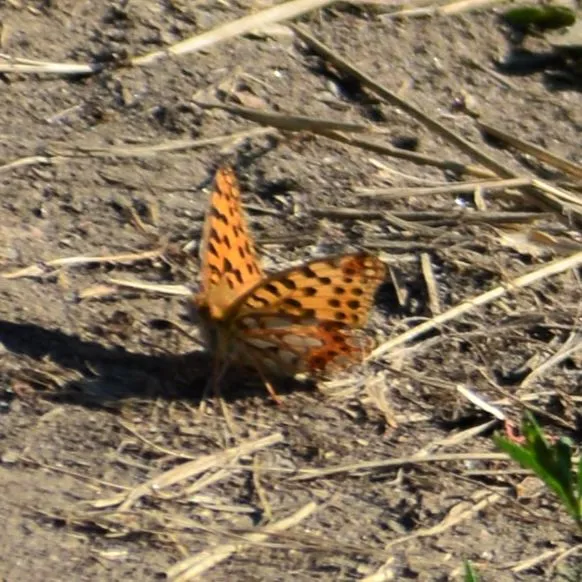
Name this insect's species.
Issoria lathonia
